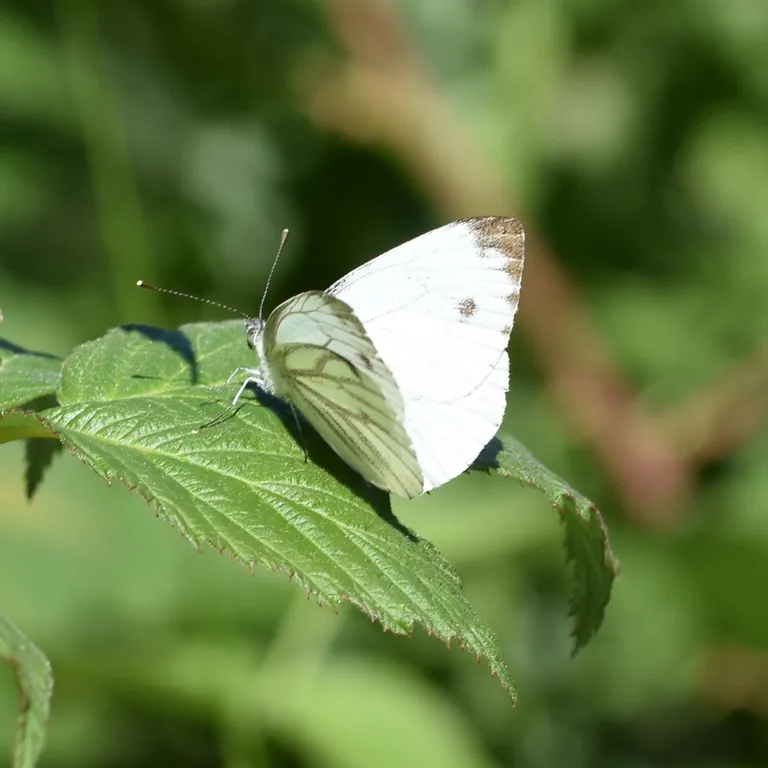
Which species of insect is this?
Pieris napi
